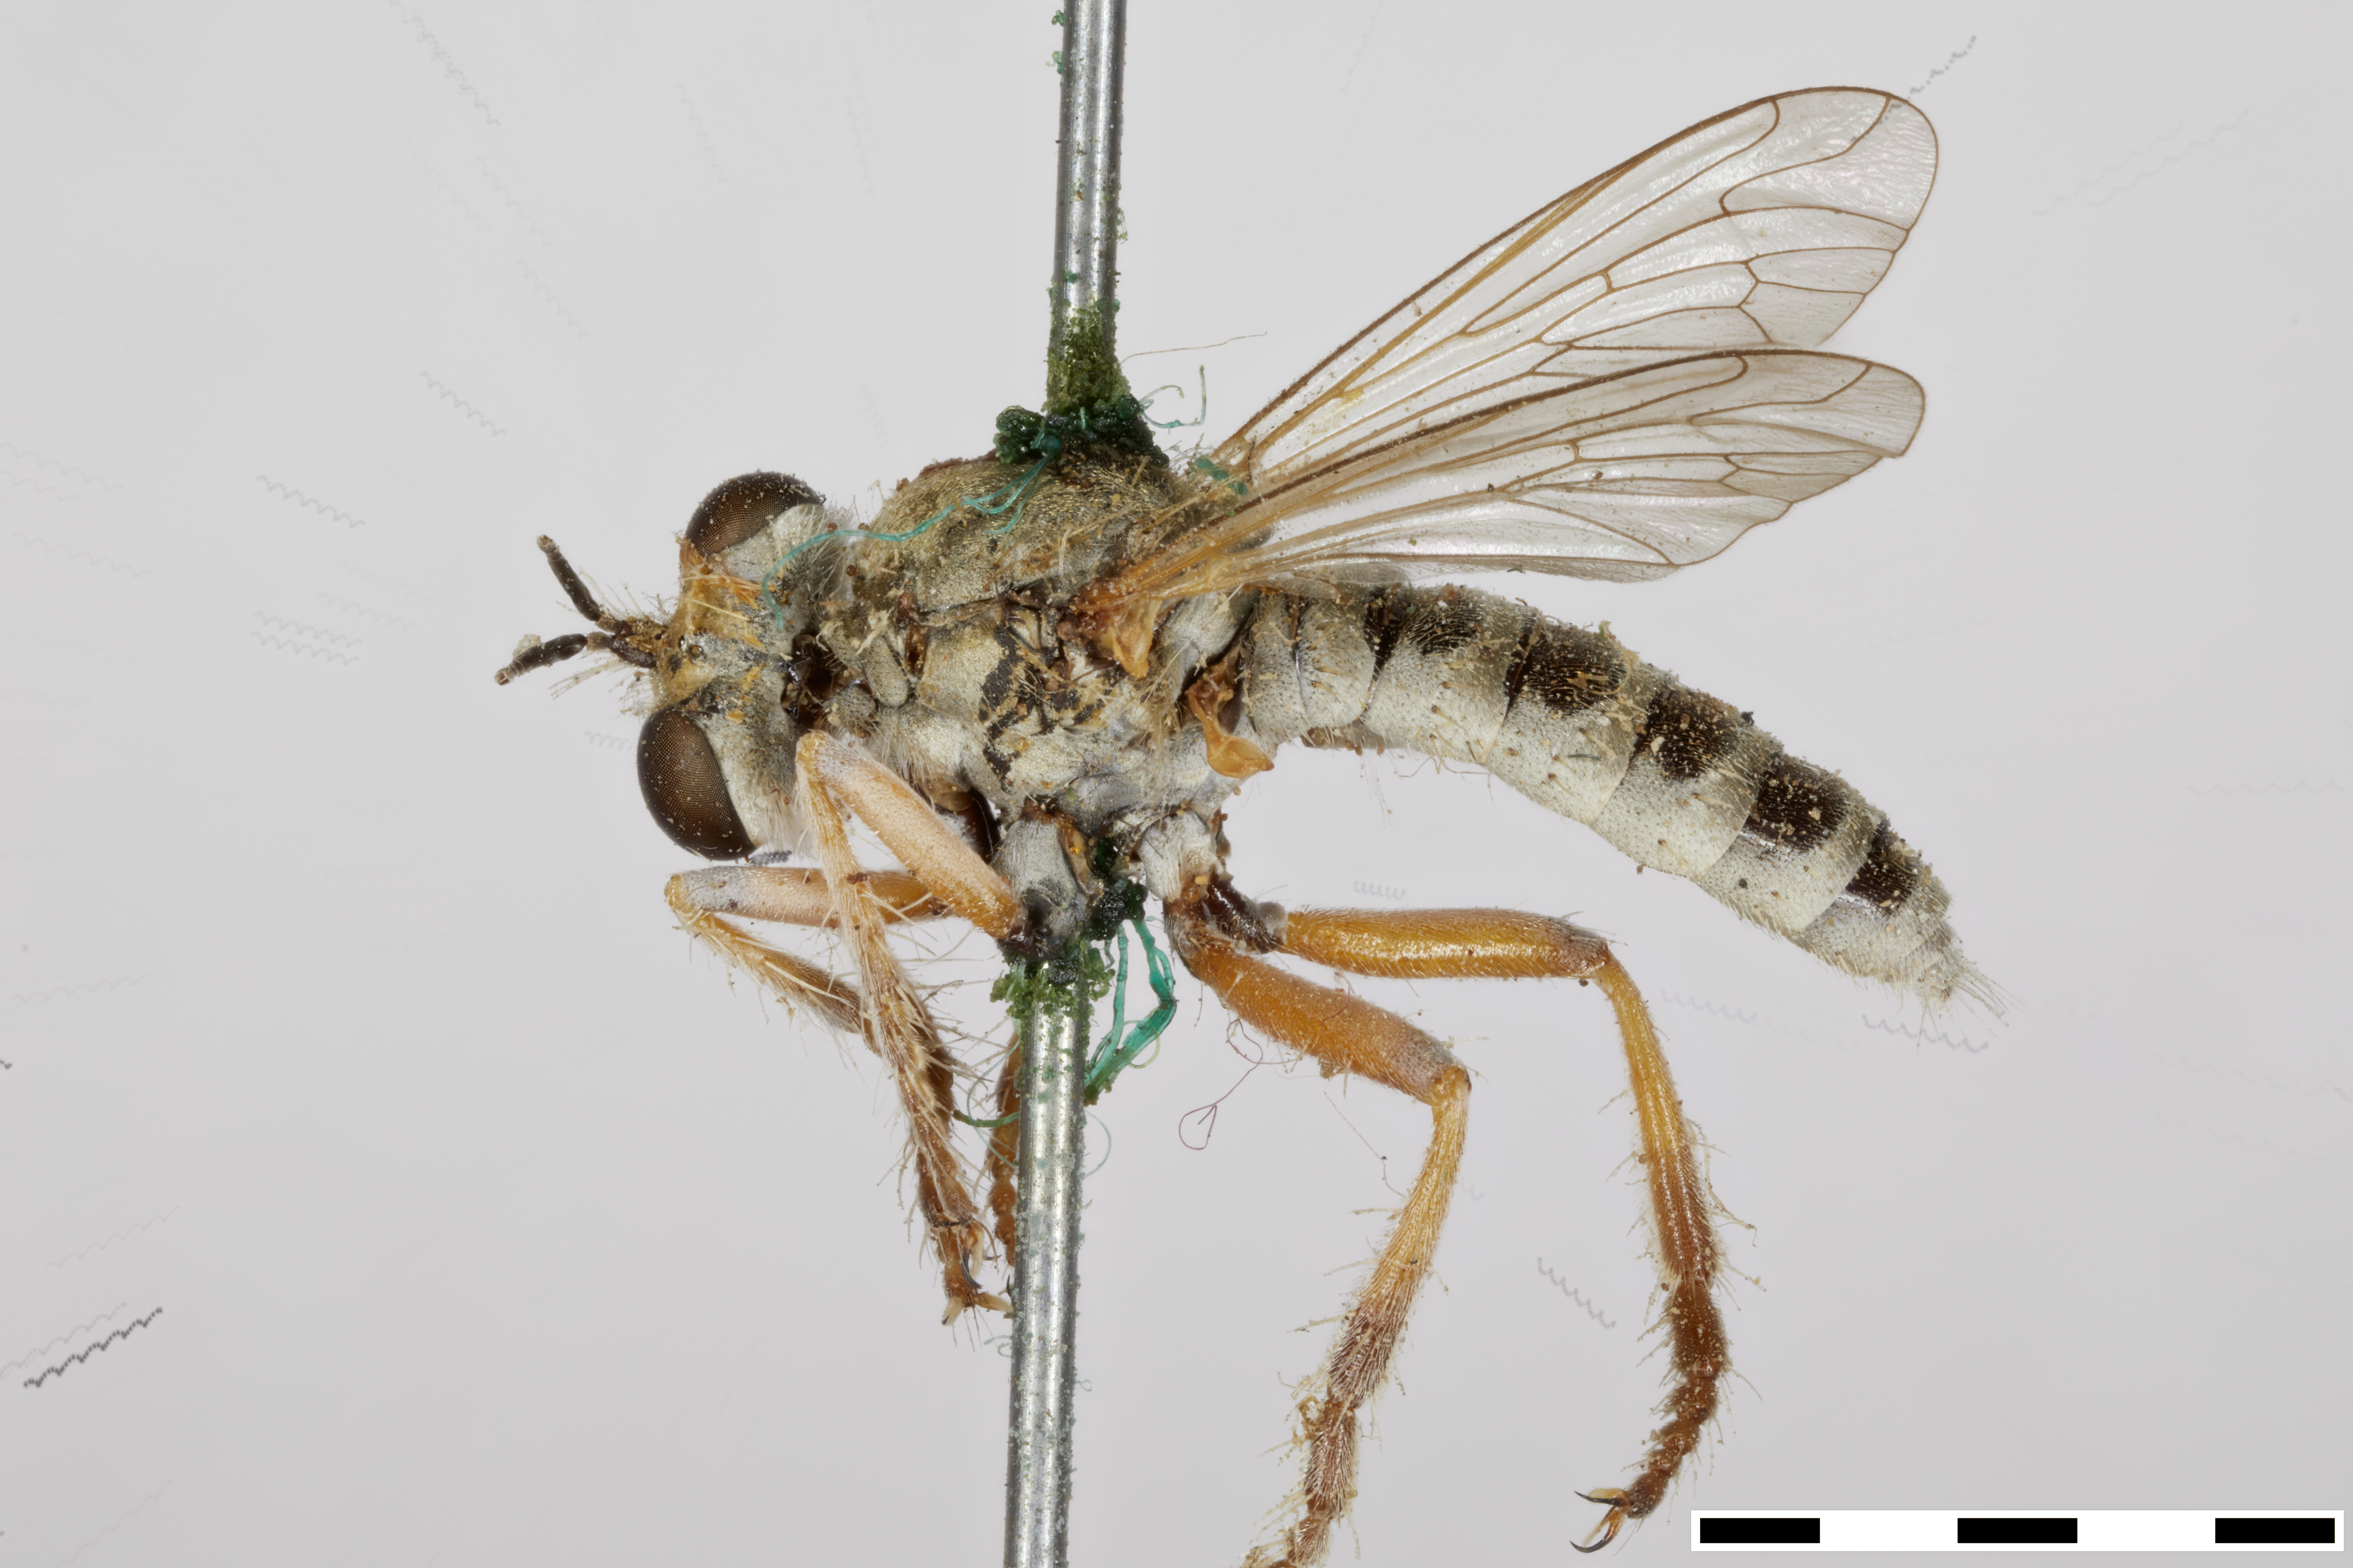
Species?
Laphystia flavipes
